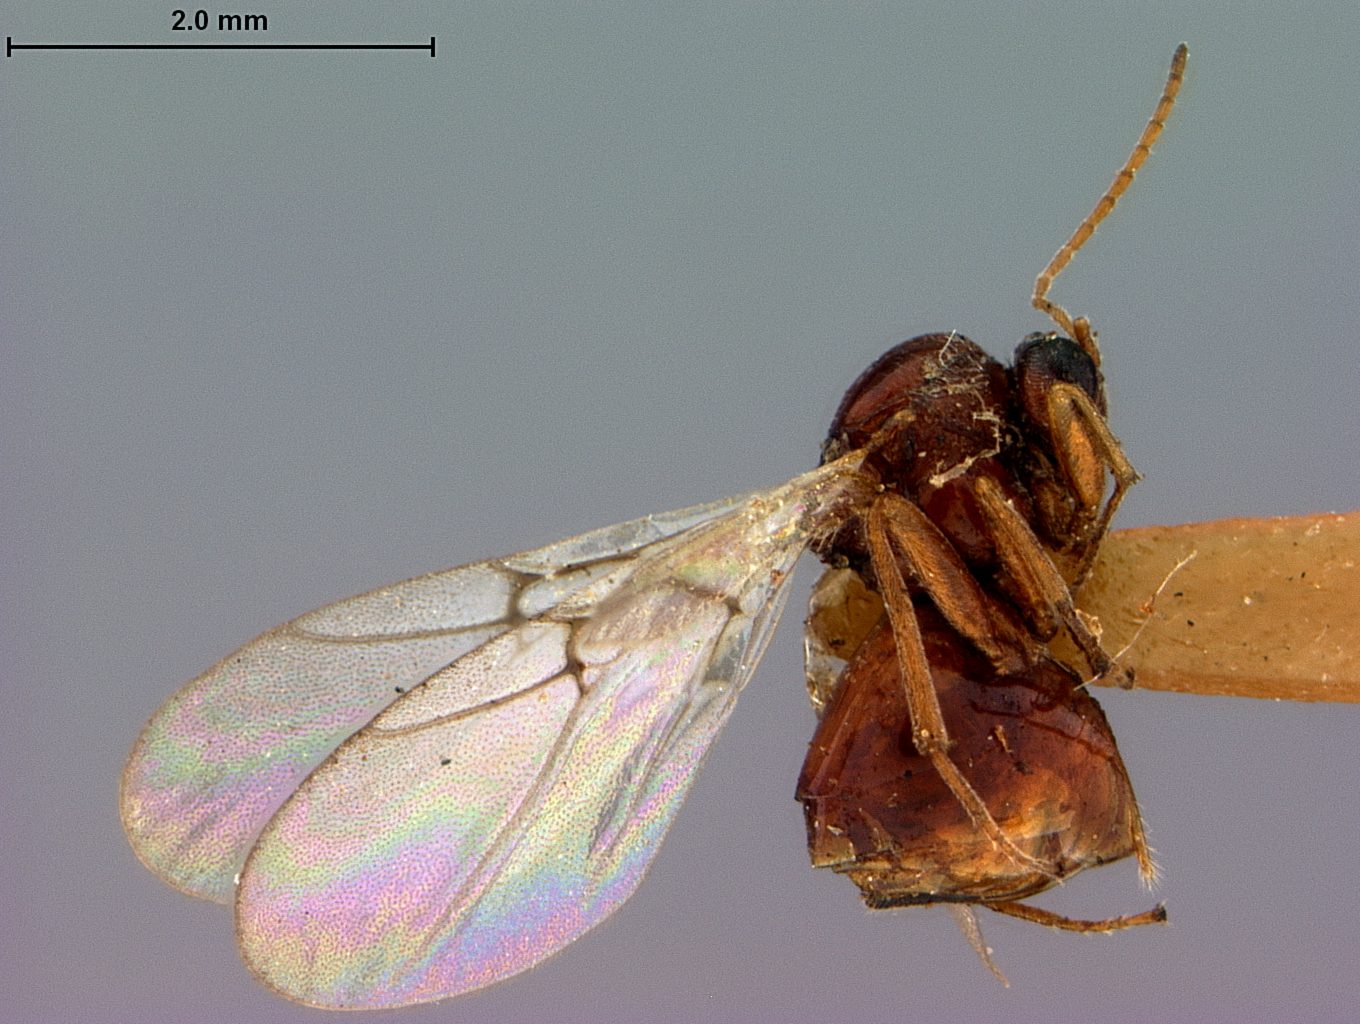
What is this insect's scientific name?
Periclistus castanopsidis
